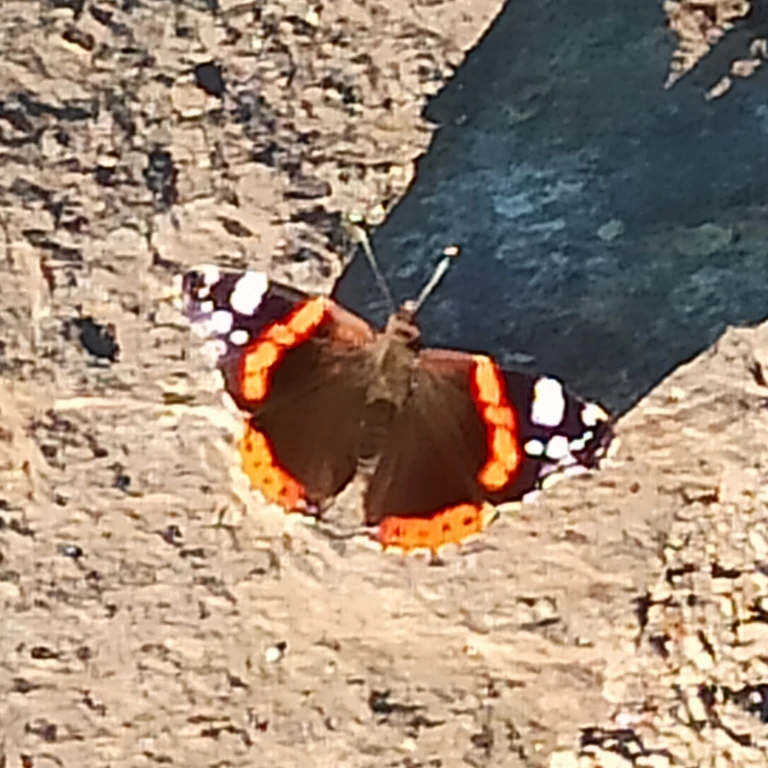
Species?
Vanessa atalanta
